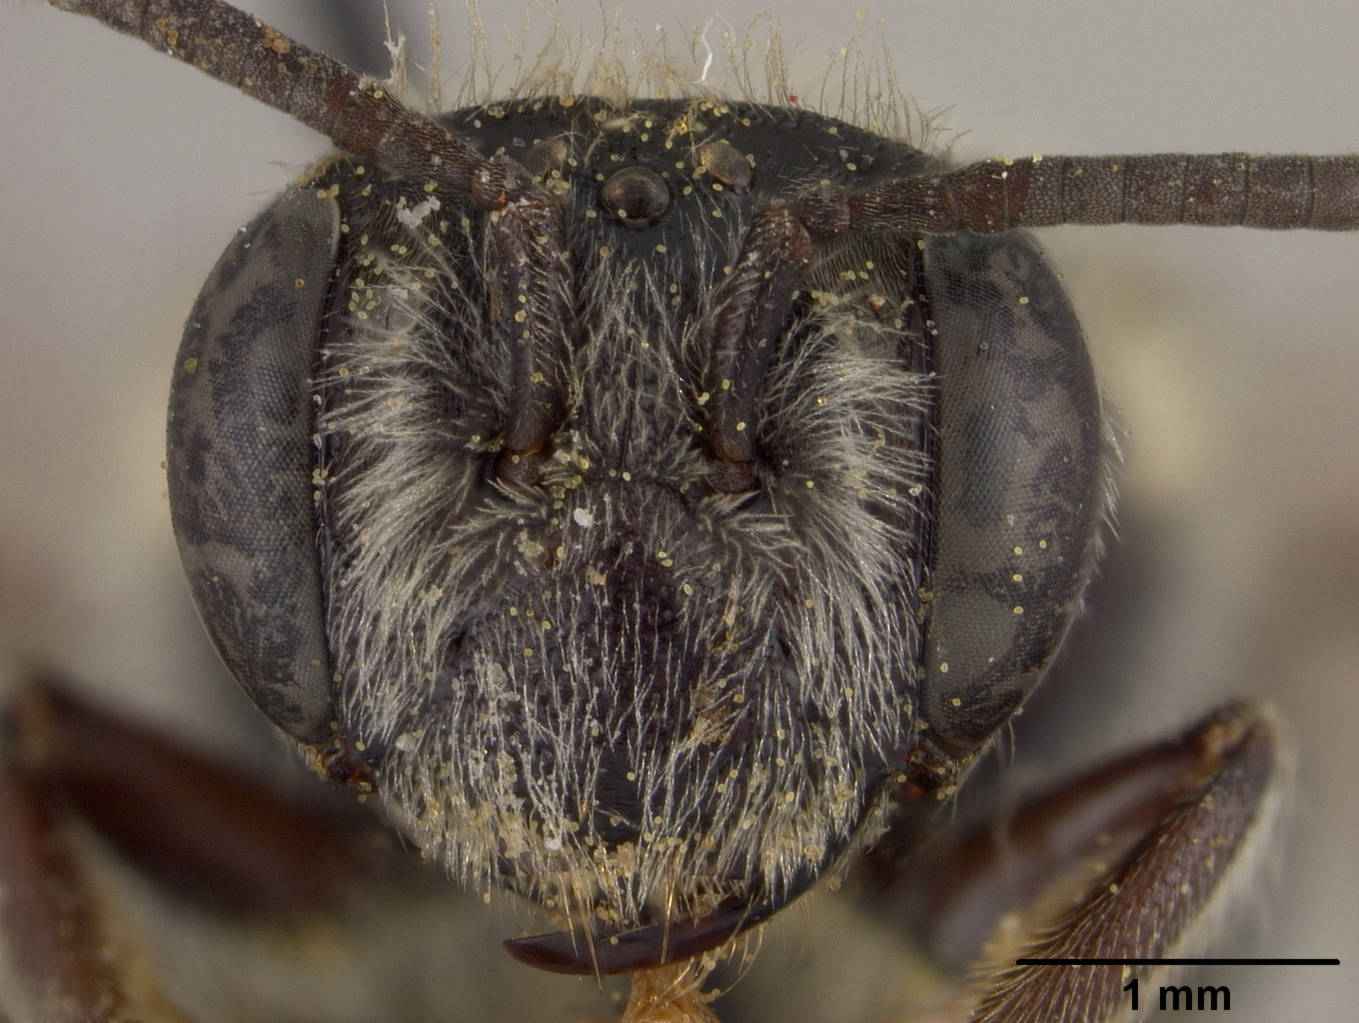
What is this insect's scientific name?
Andrena atlantica
